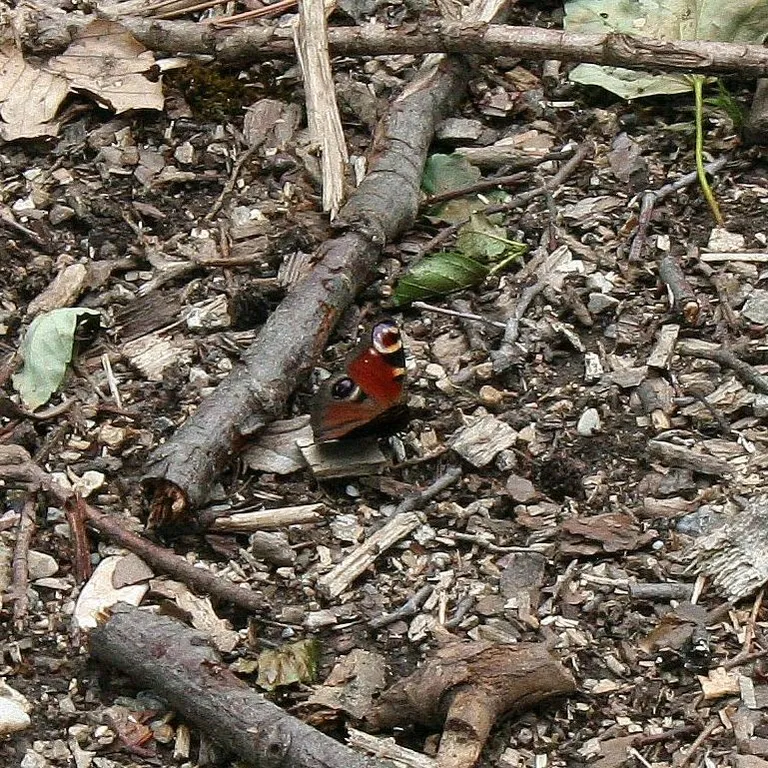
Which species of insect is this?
Aglais io
